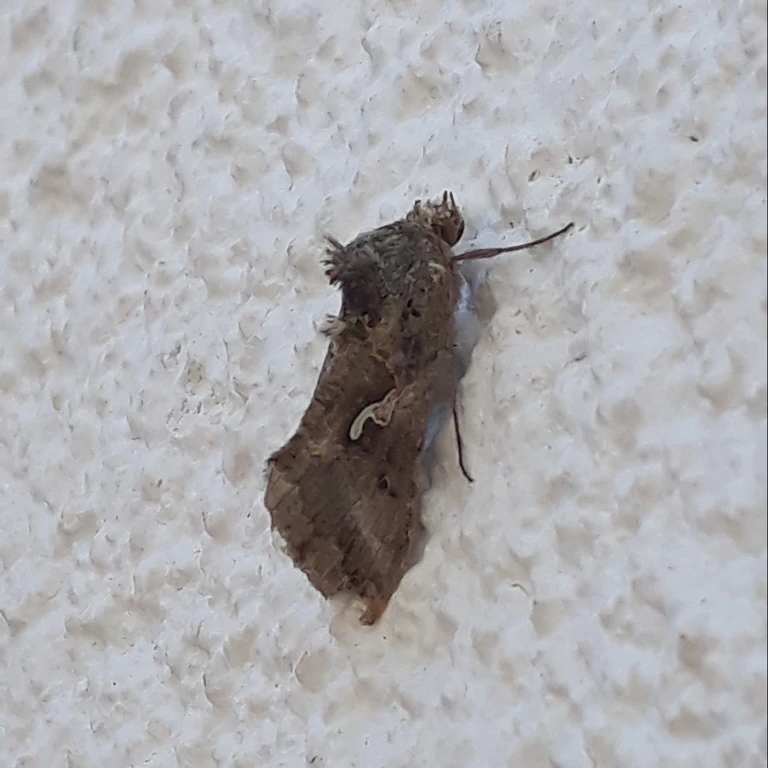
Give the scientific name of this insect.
Autographa gamma
